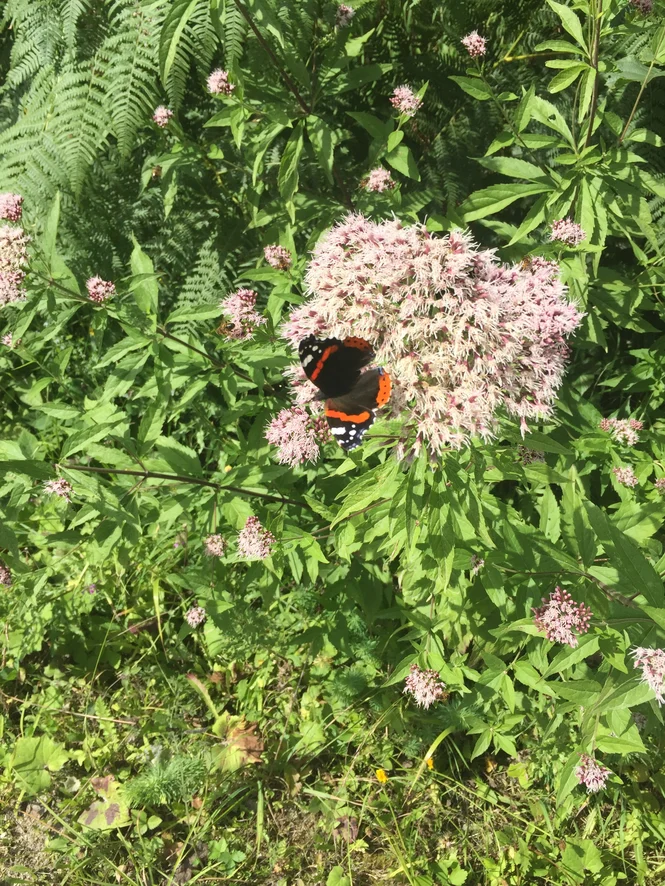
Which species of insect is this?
Vanessa atalanta
